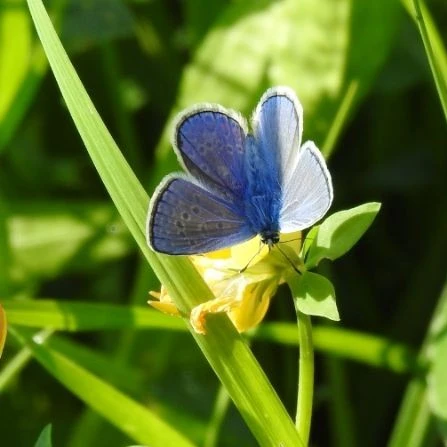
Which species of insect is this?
Polyommatus icarus
